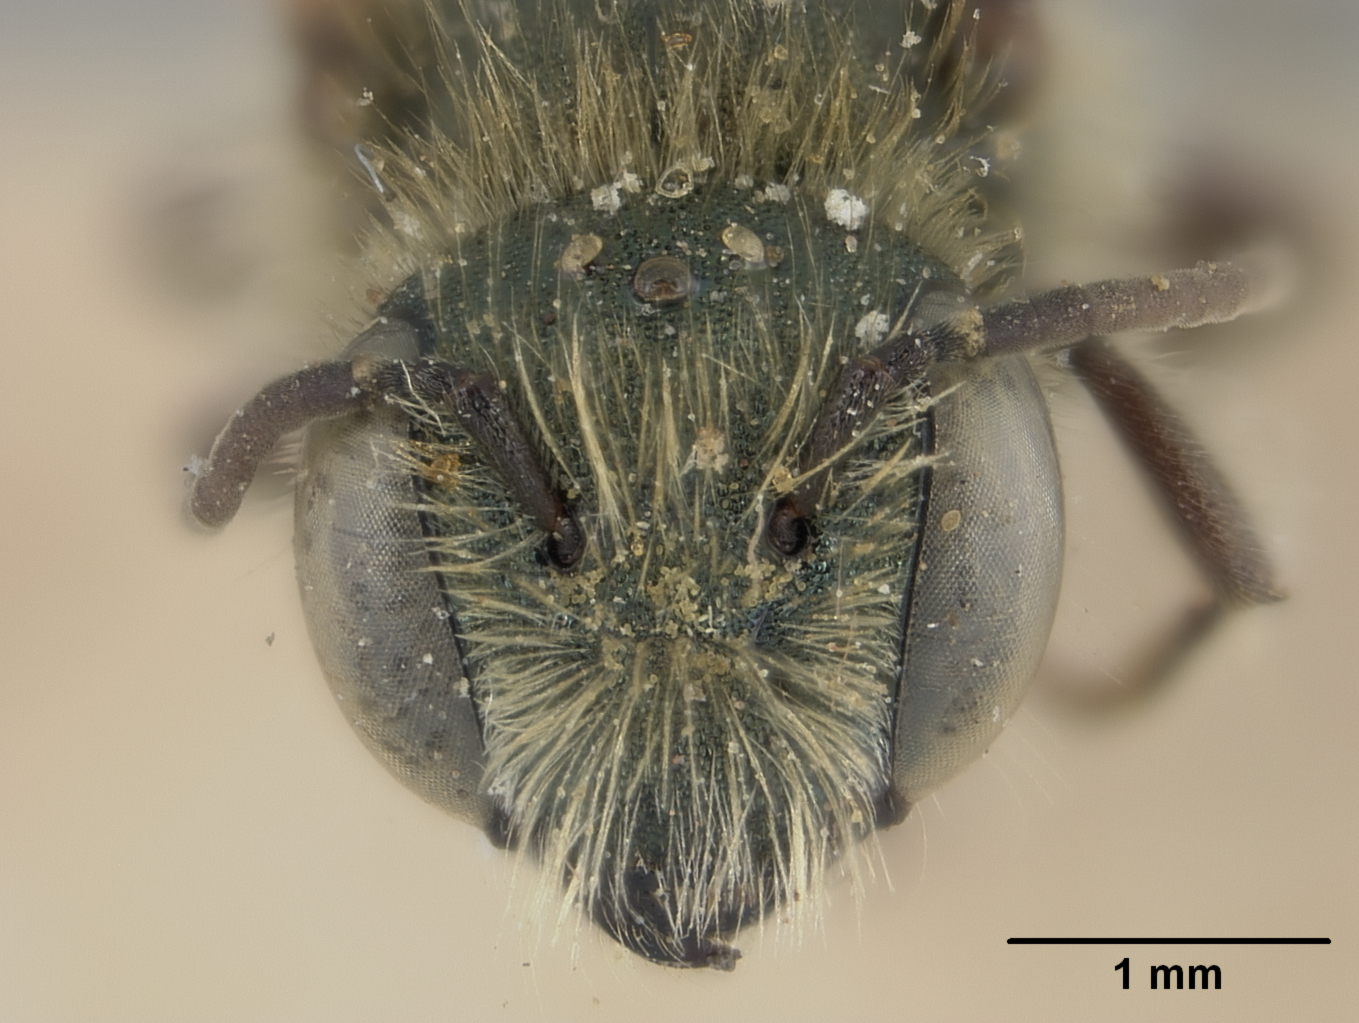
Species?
Osmia dutti
